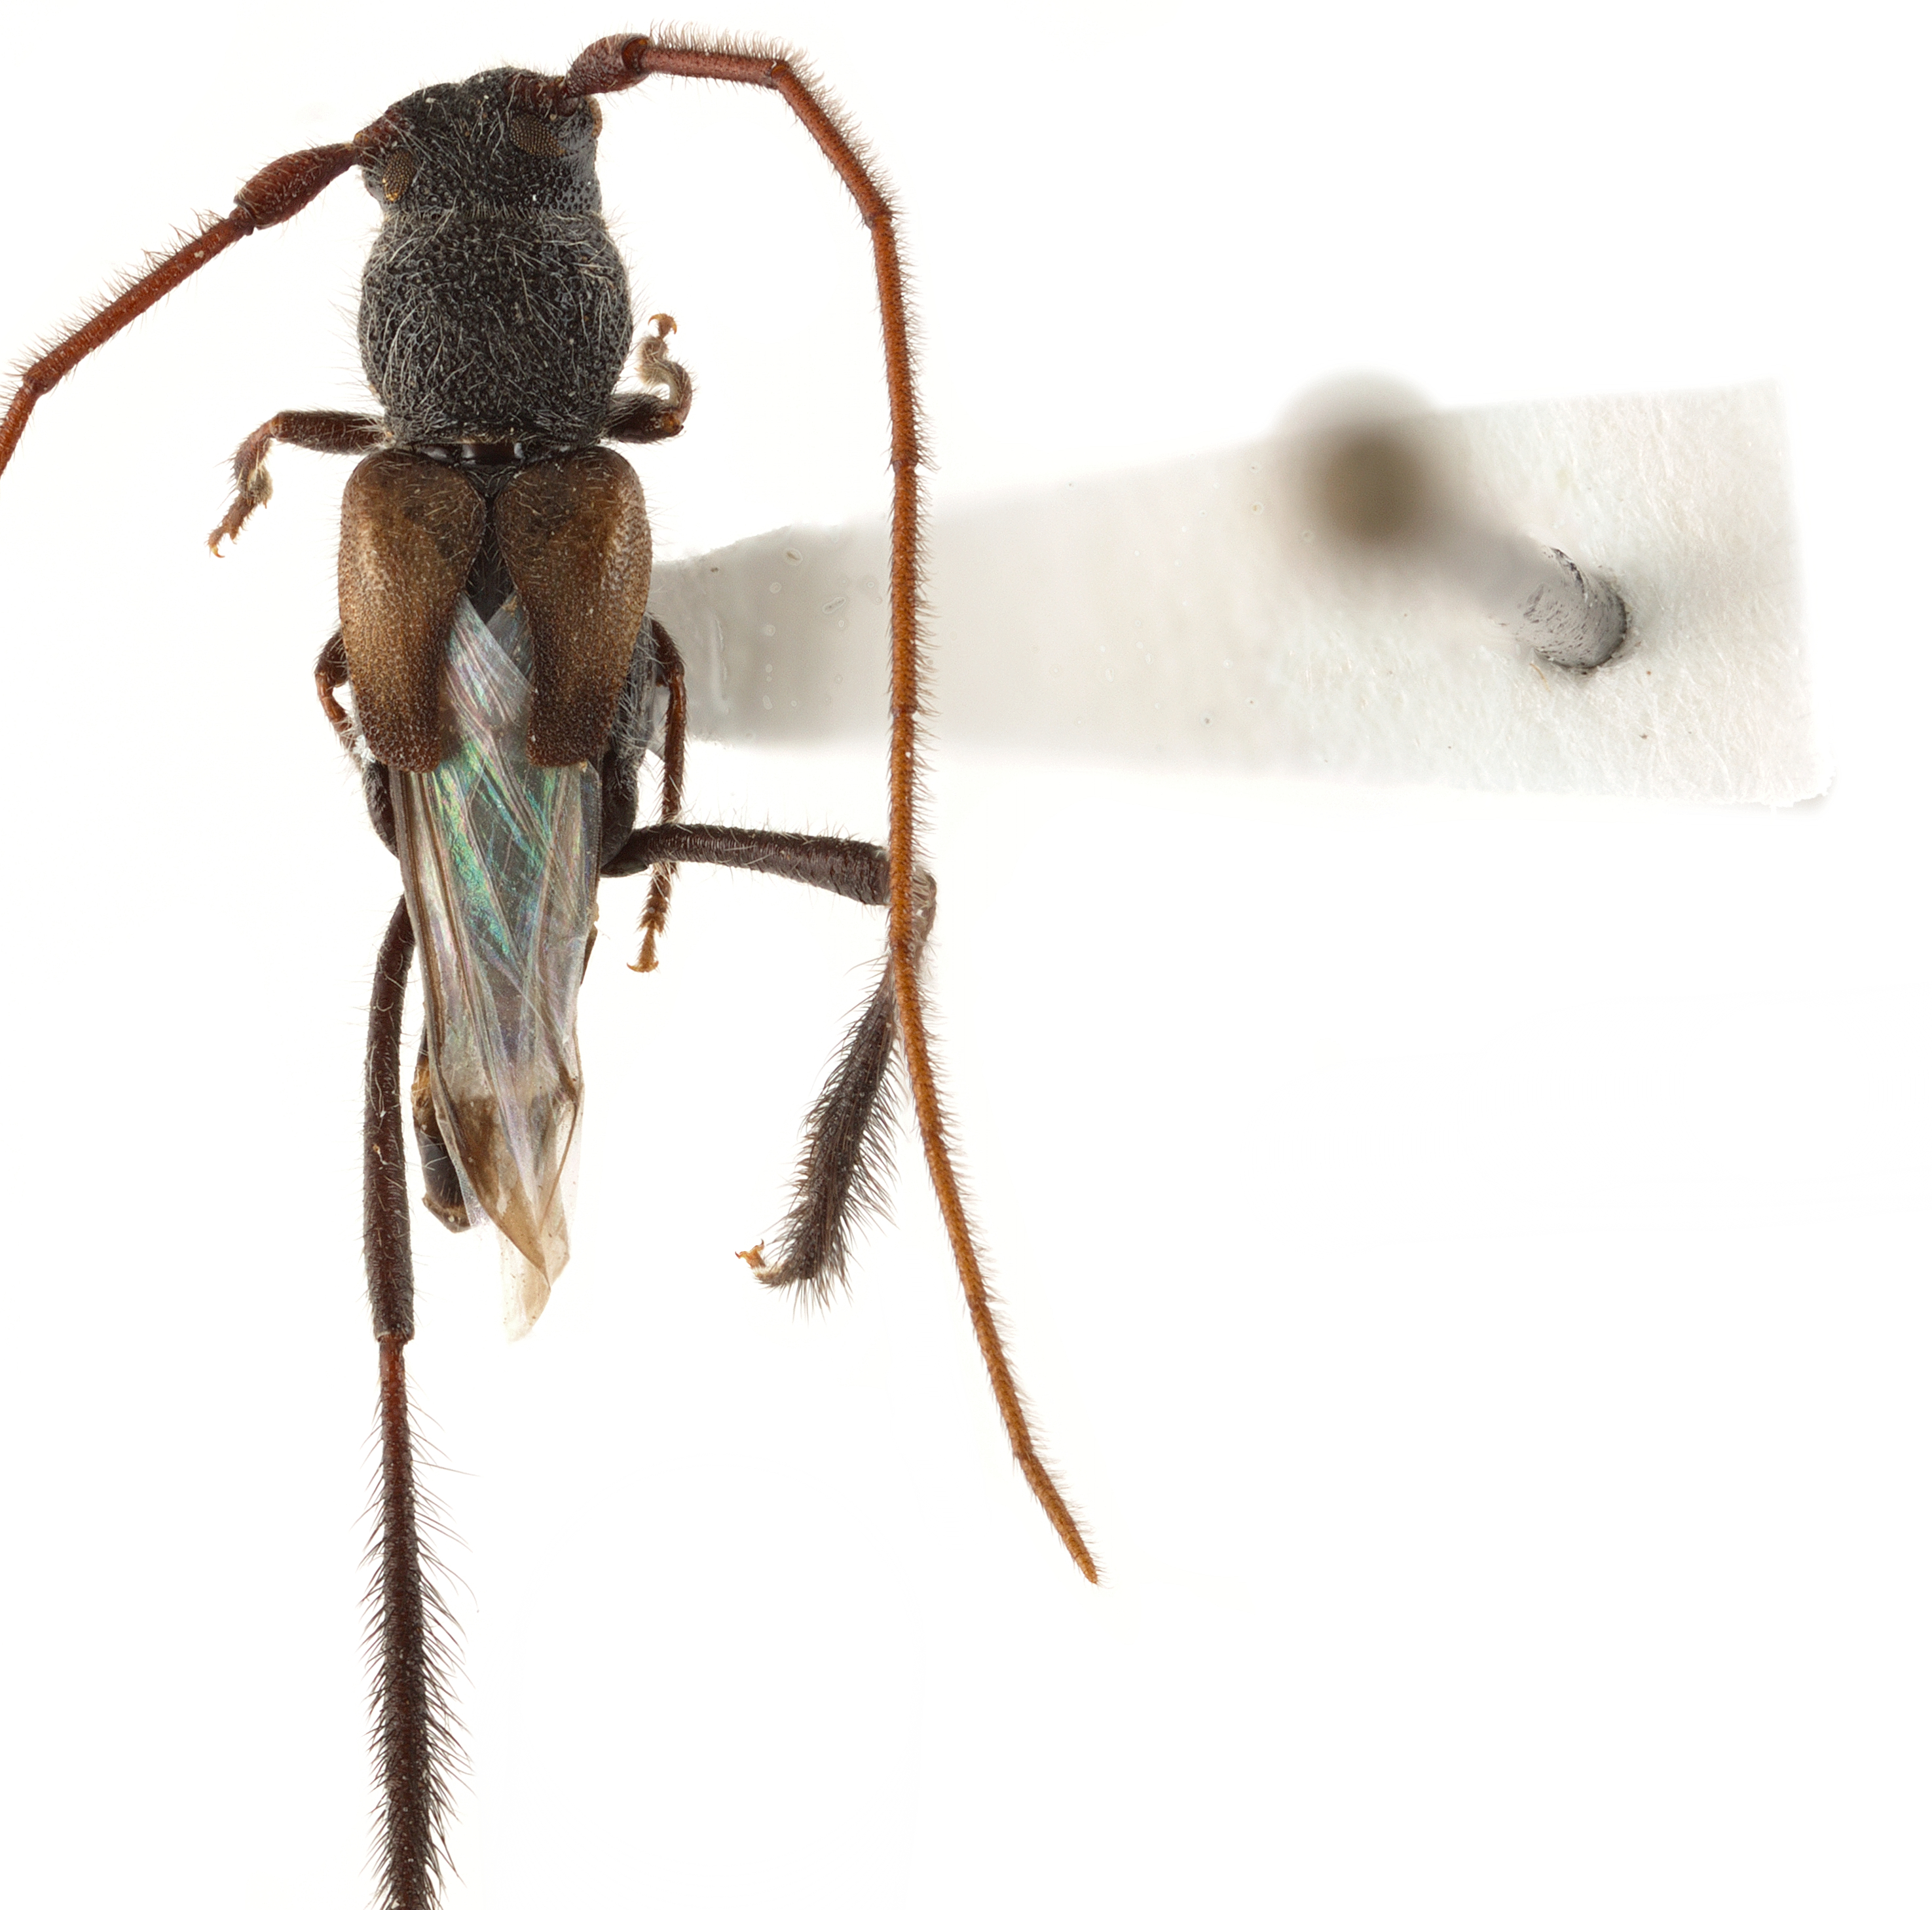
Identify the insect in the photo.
Coleomethia xanthocollis
